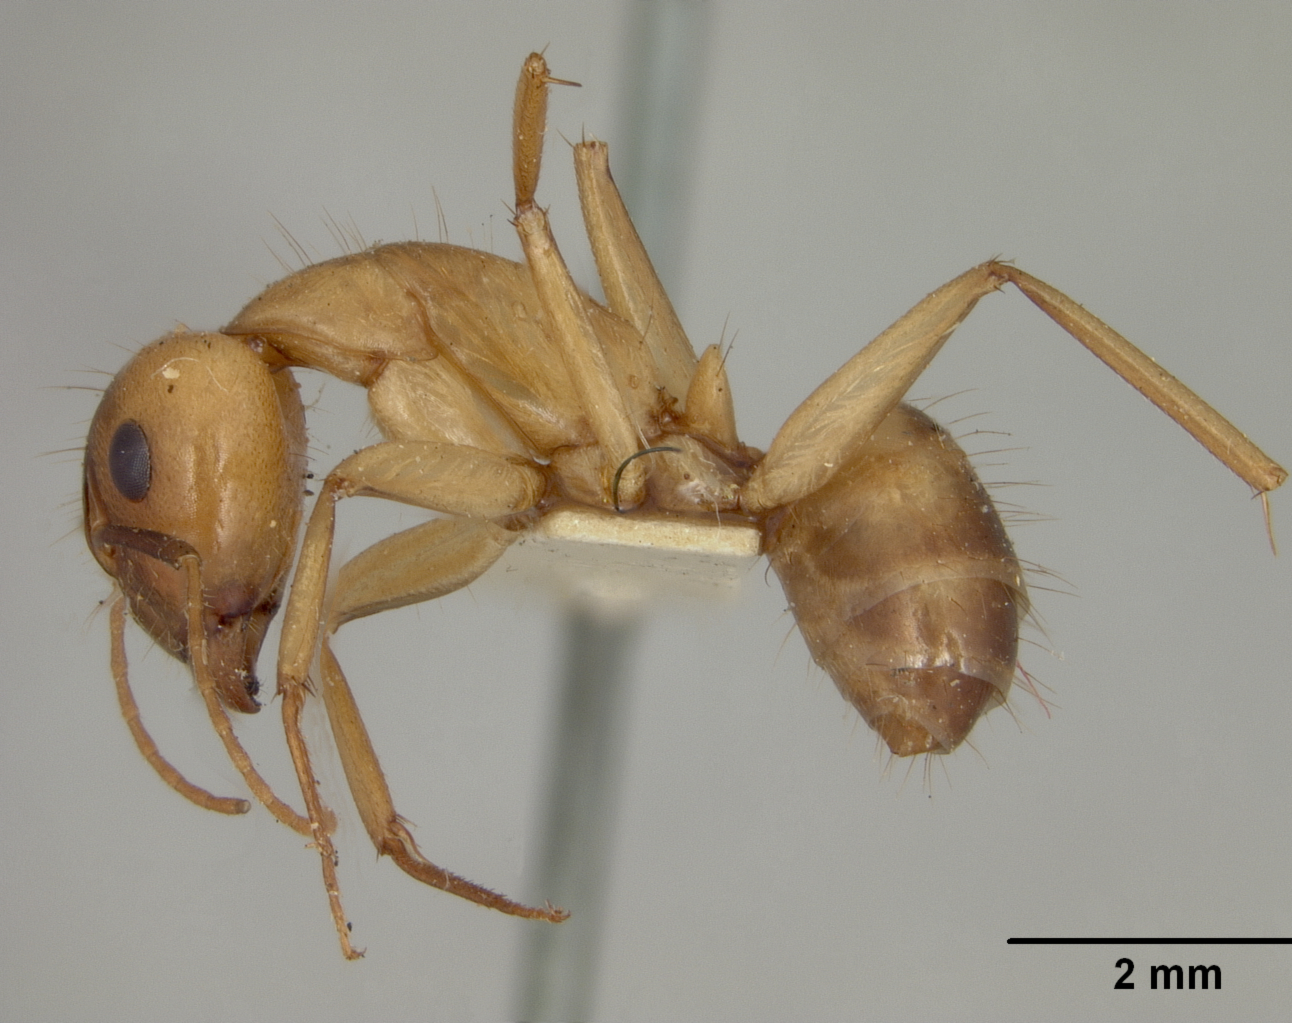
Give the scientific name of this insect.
Camponotus fragilis
